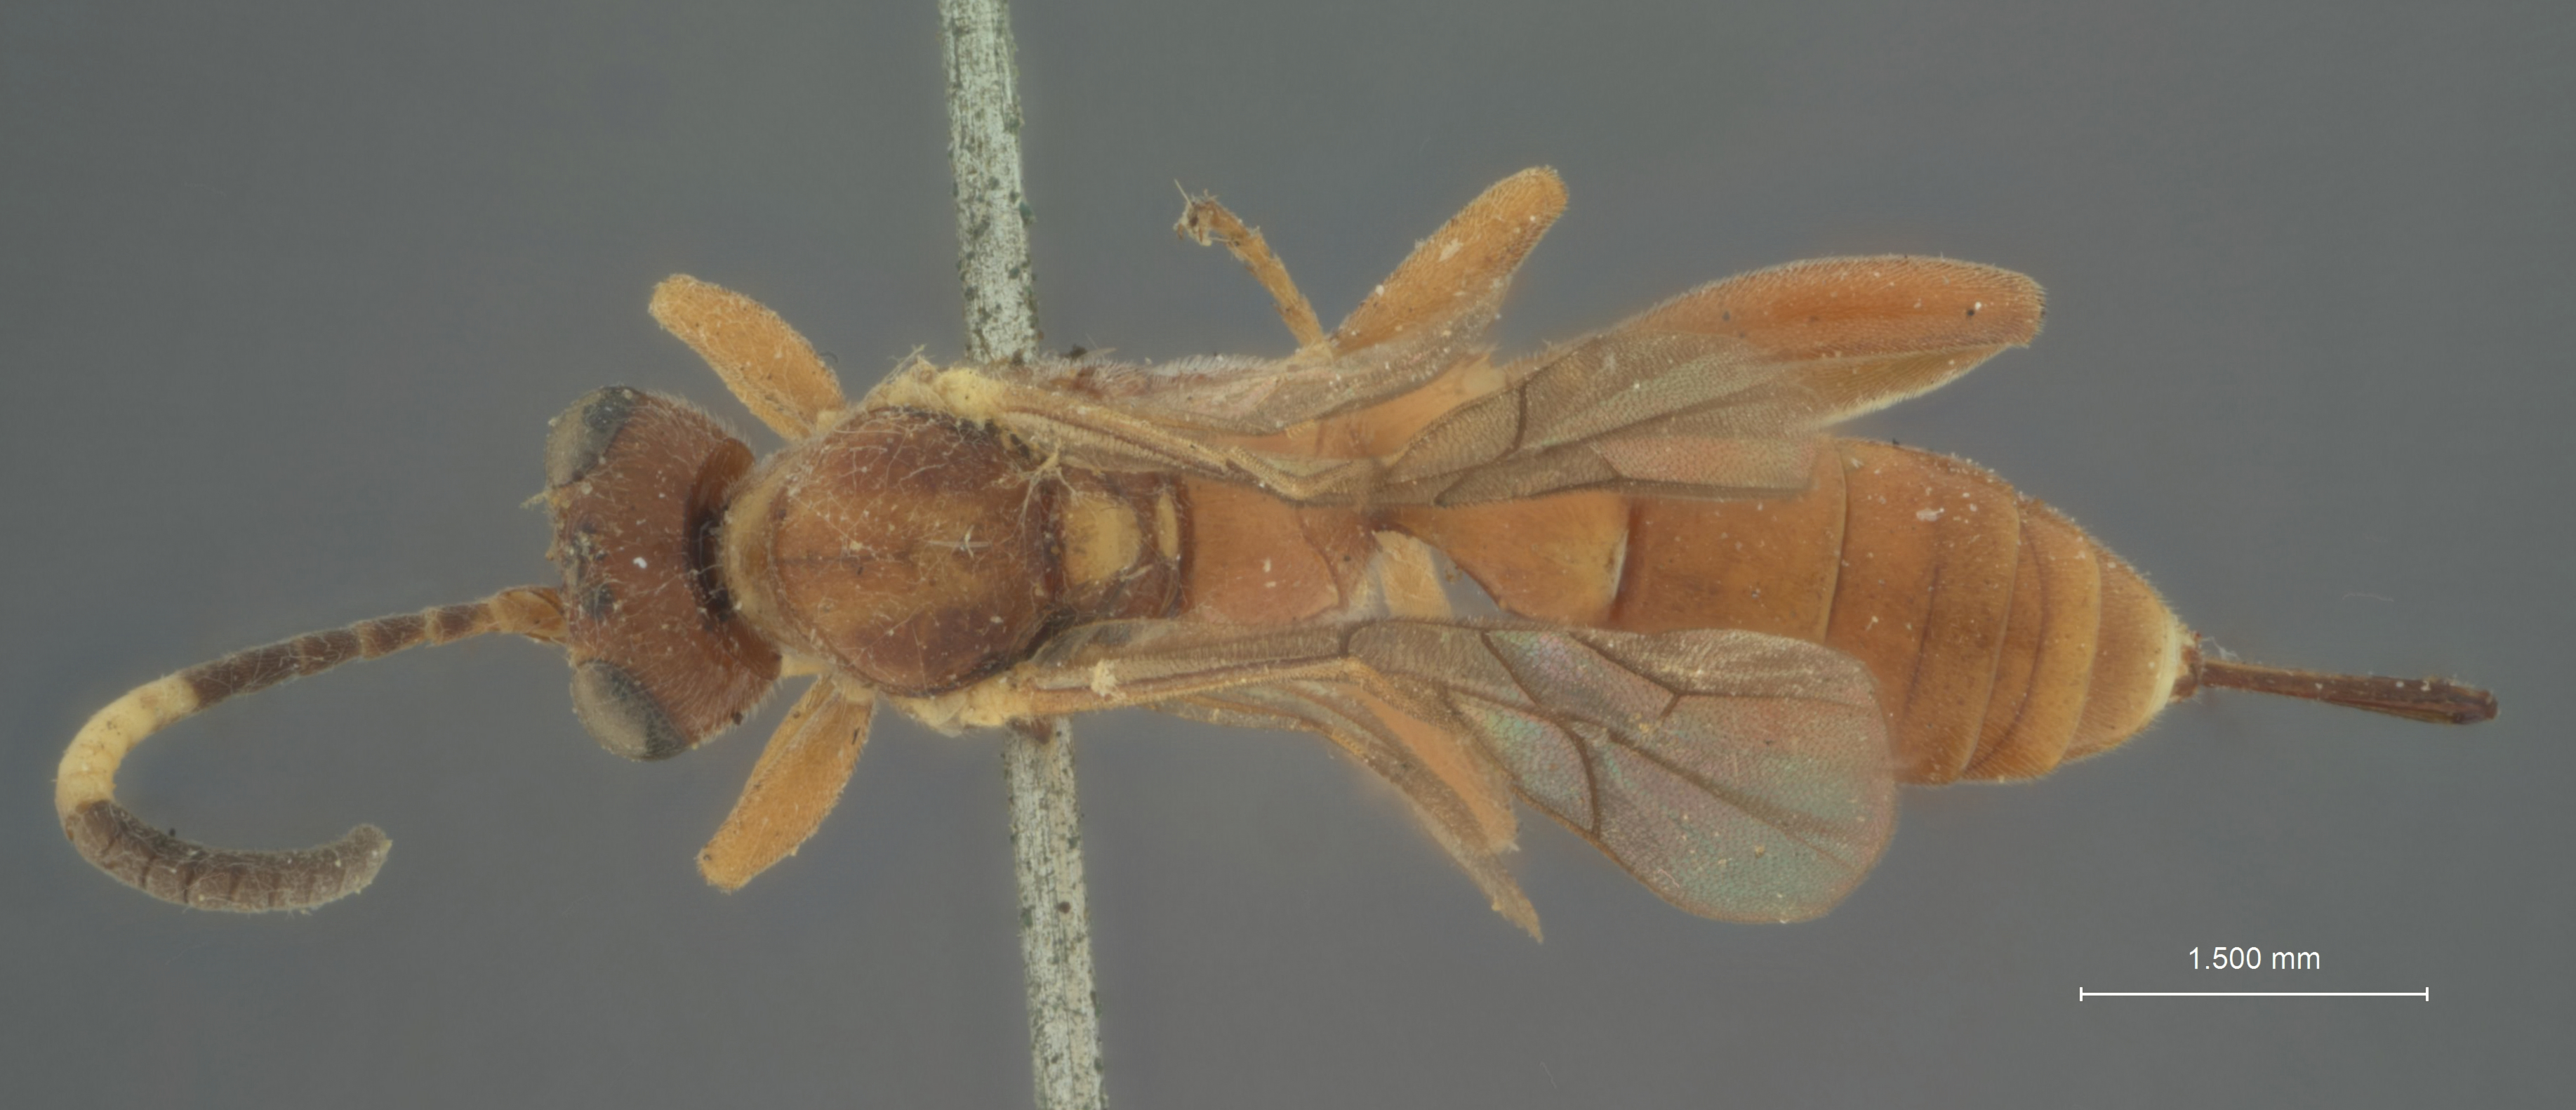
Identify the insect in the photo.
Cryptus brevicaudus
